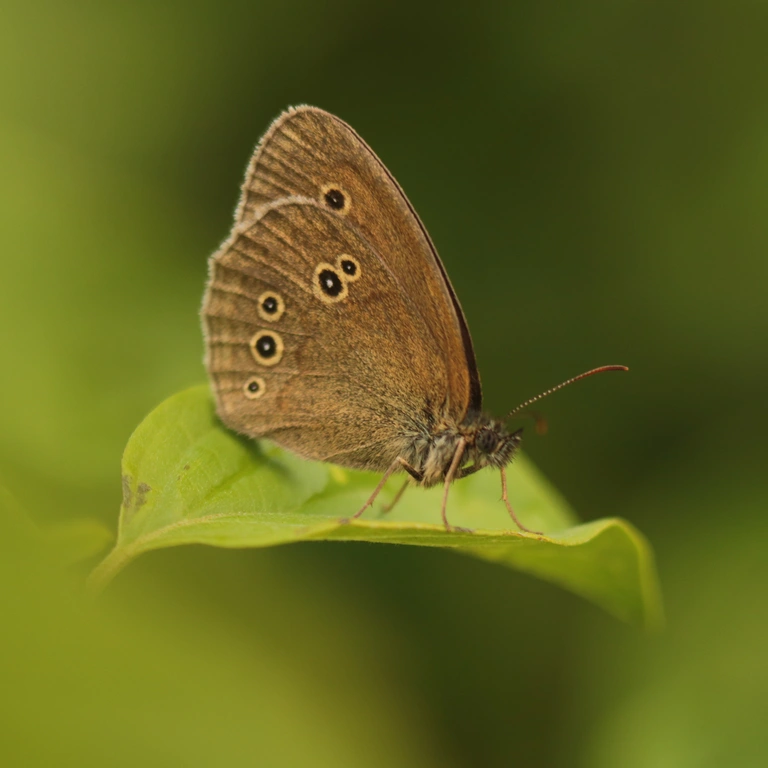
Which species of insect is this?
Aphantopus hyperantus
